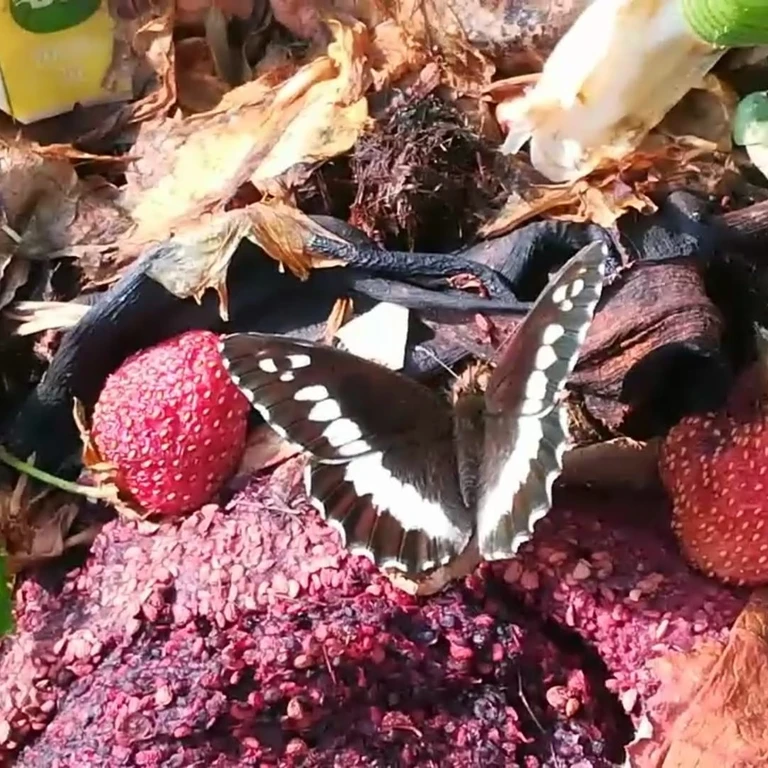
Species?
Brintesia circe
